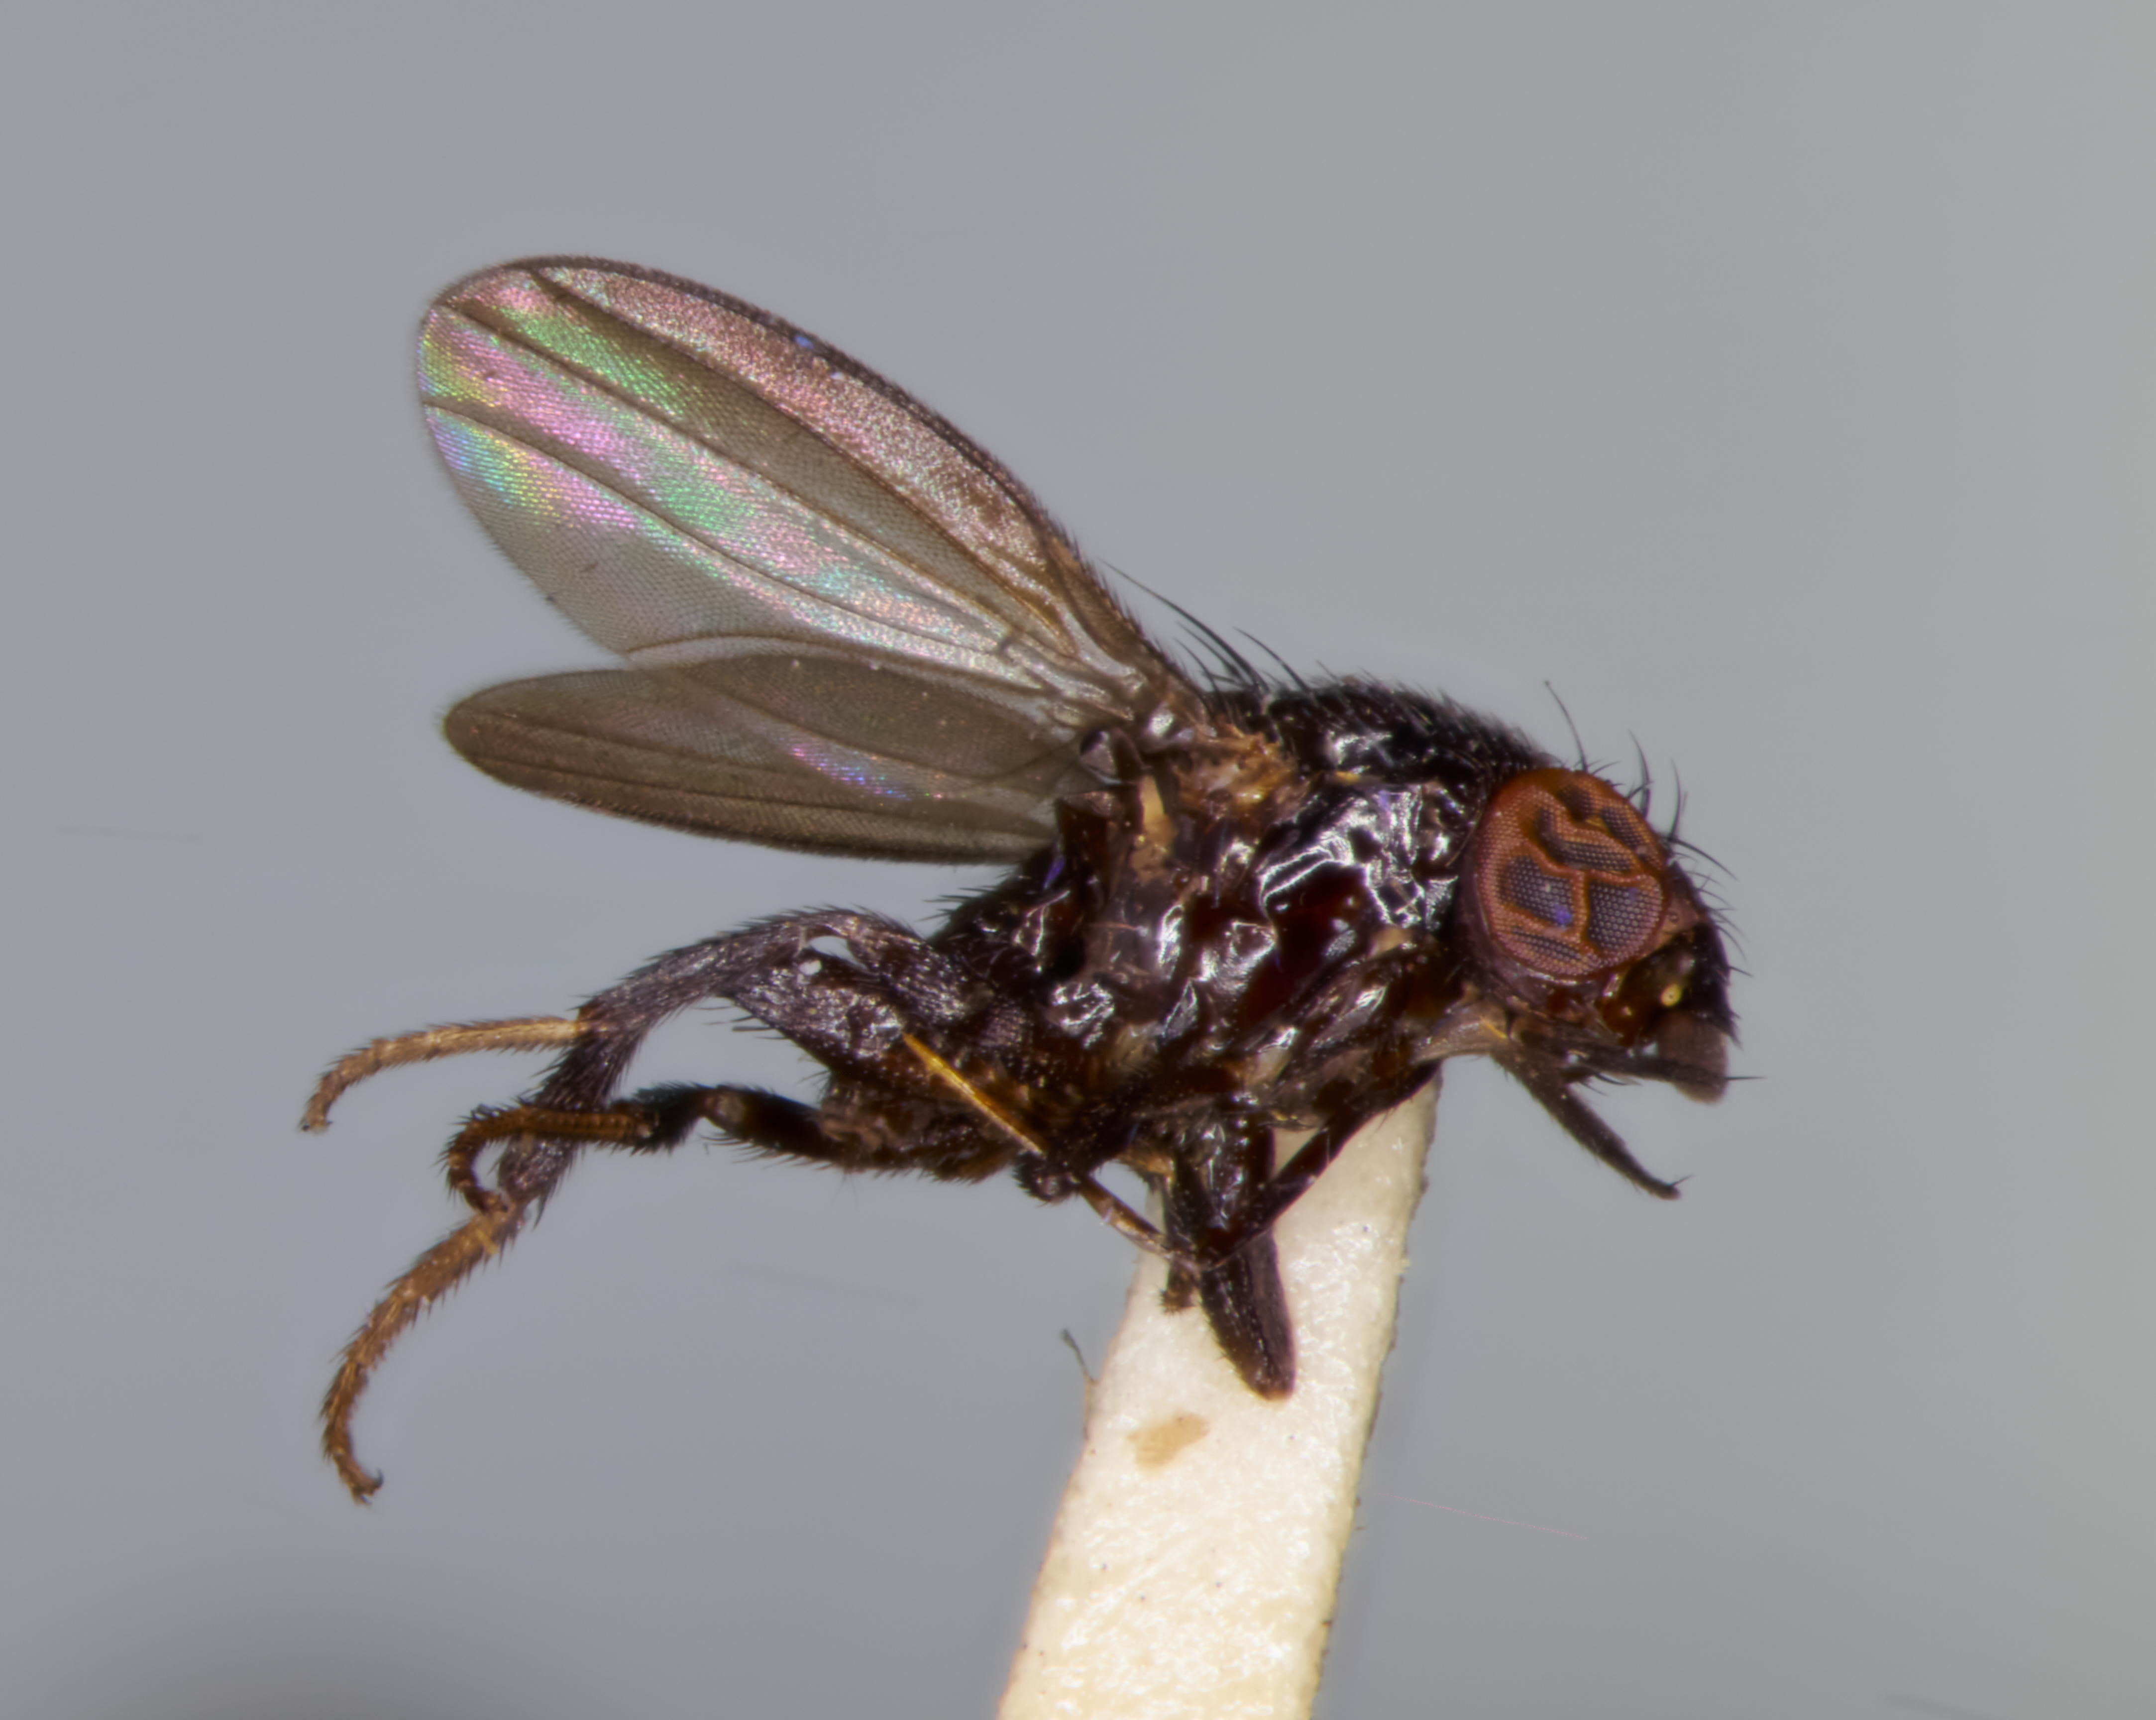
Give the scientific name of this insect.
Paramyia fumipennis
